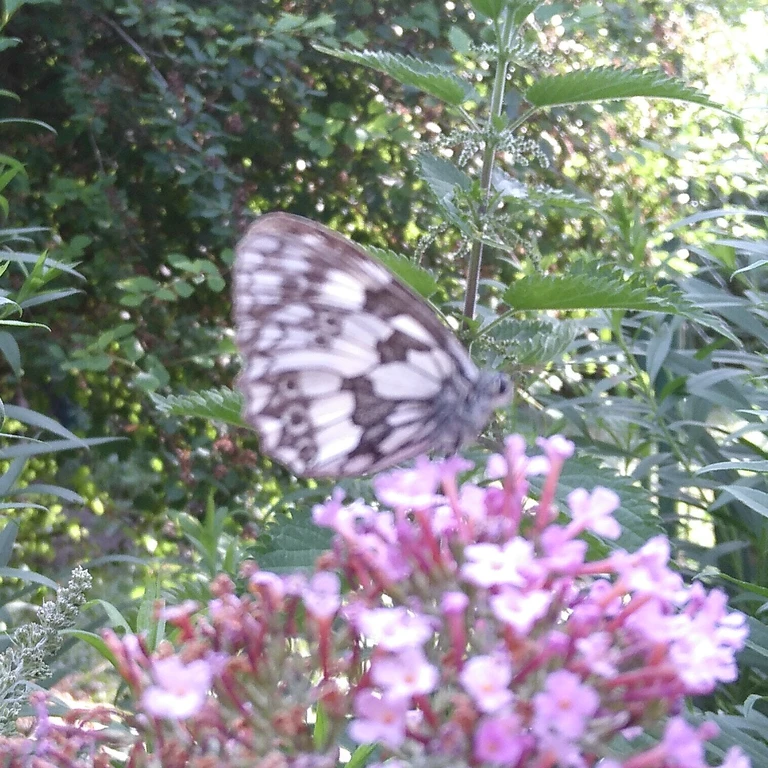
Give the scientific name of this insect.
Melanargia galathea
